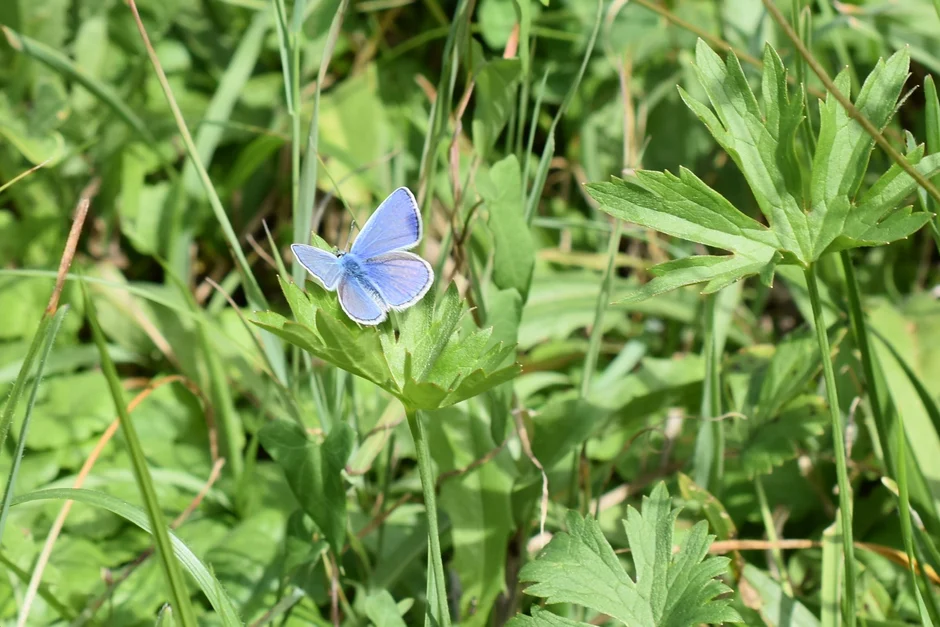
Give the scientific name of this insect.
Polyommatus icarus
